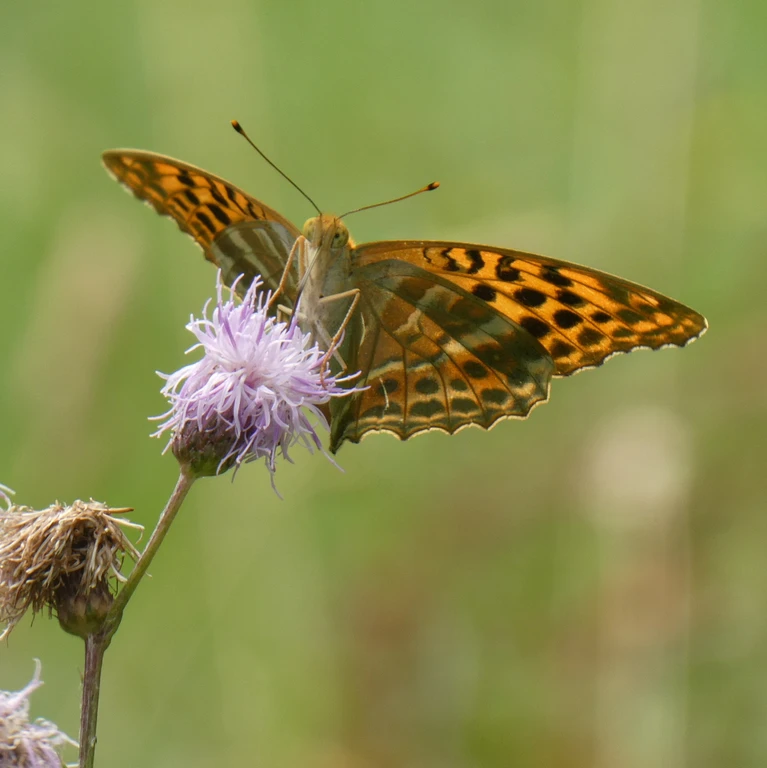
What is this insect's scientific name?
Argynnis paphia
